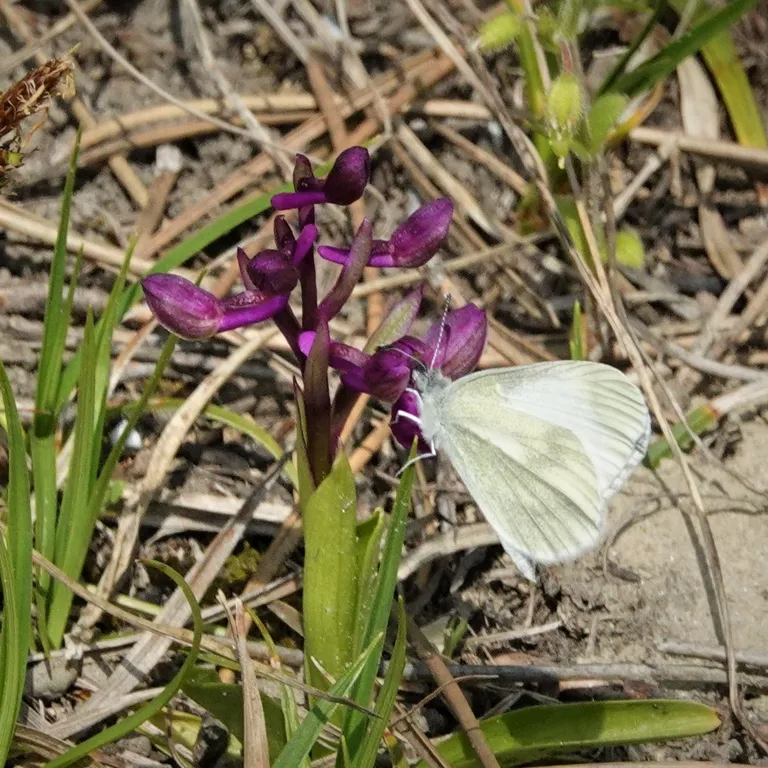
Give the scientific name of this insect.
Leptidea sinapis/juvernica
